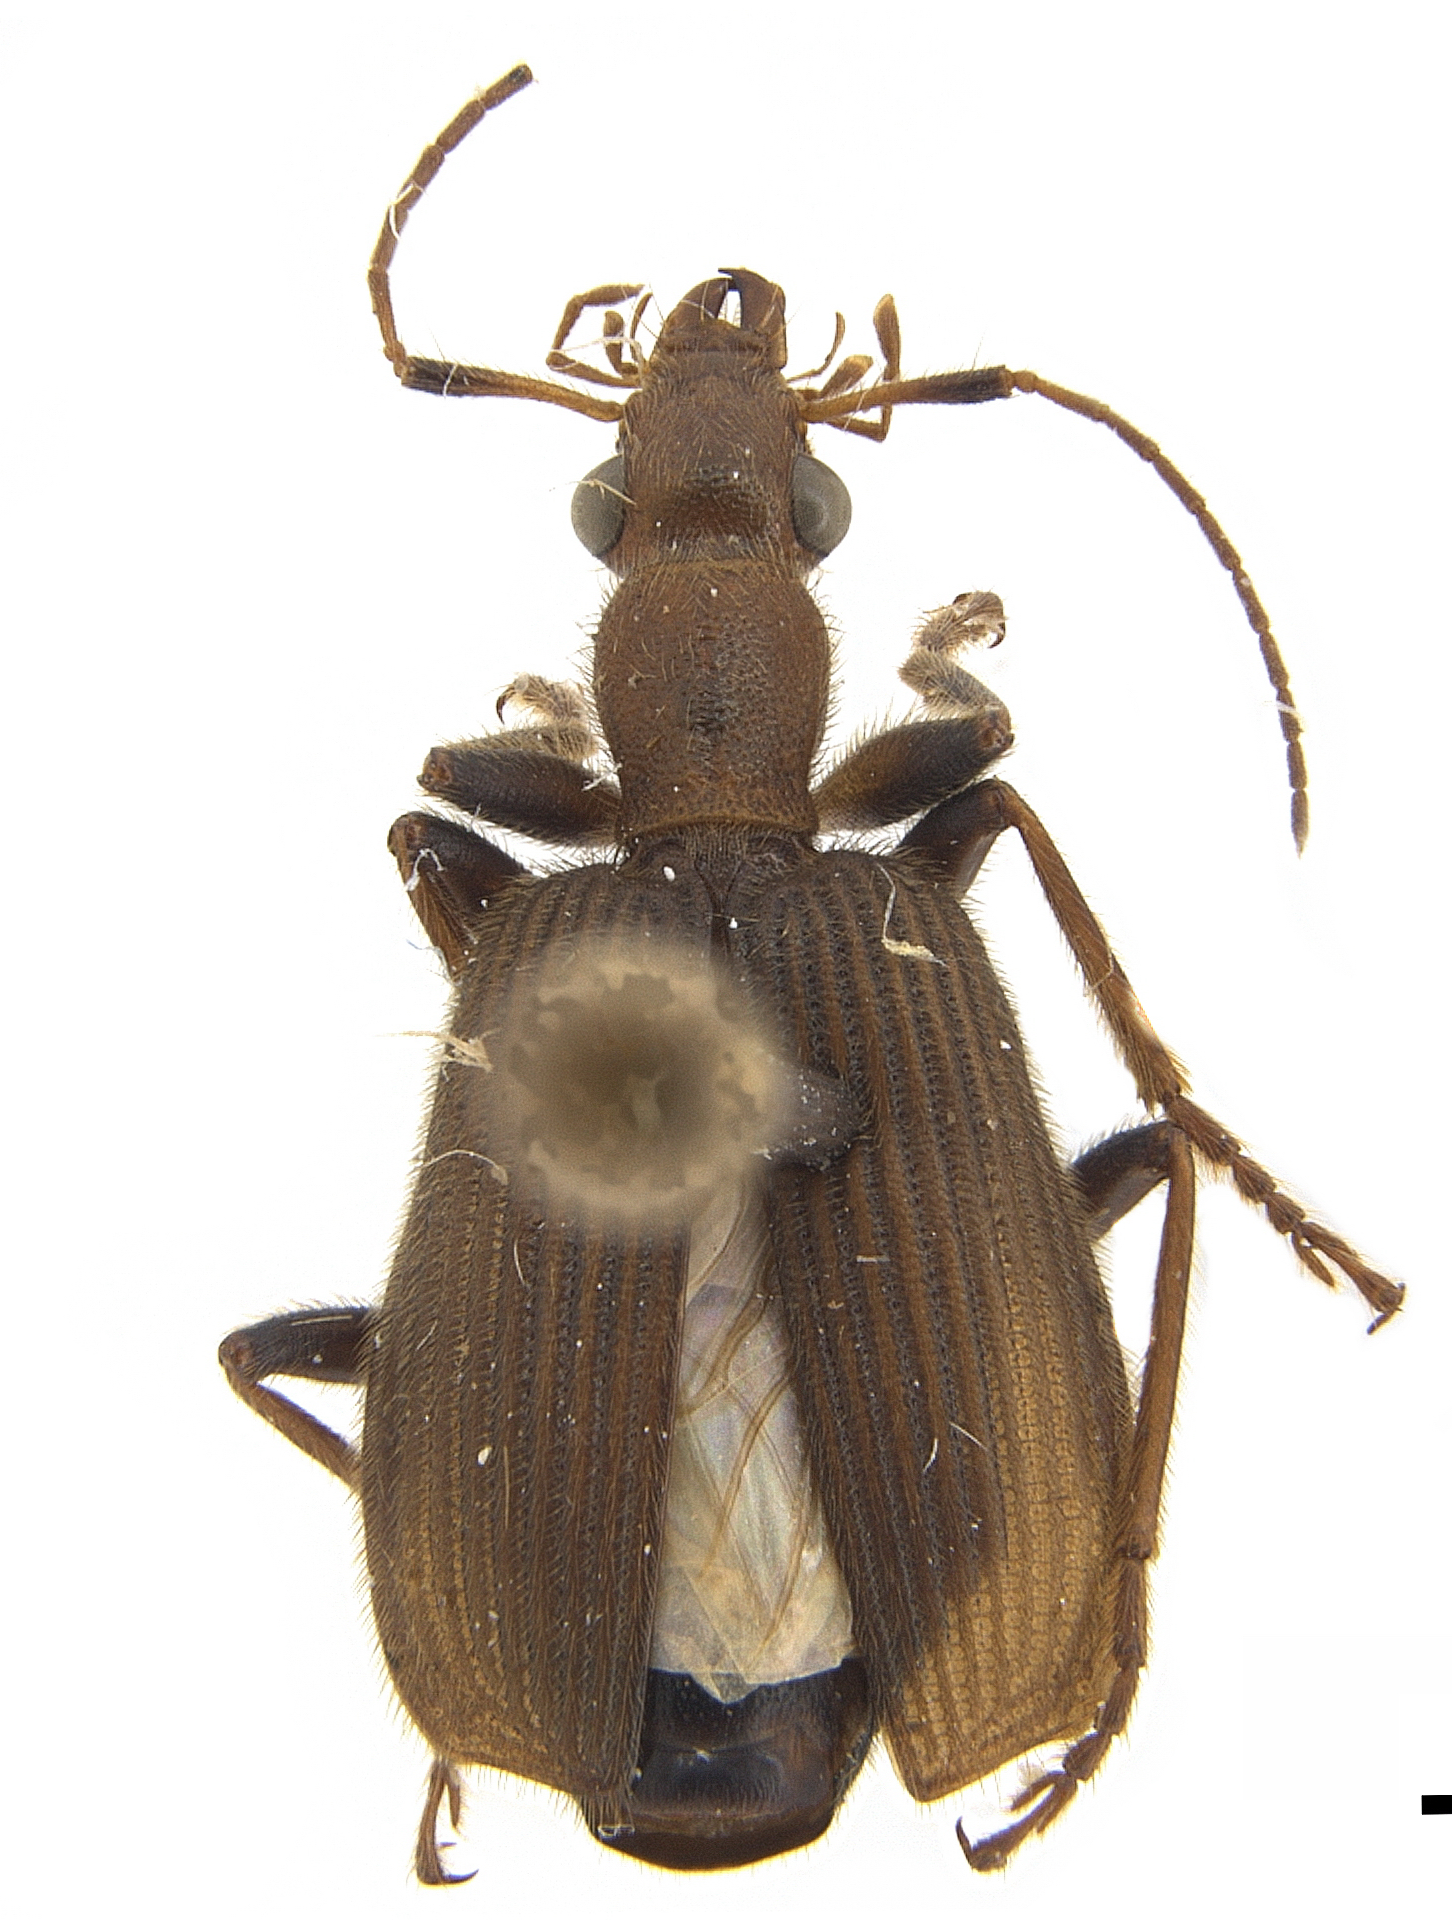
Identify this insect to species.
Drypta parumpunctata
